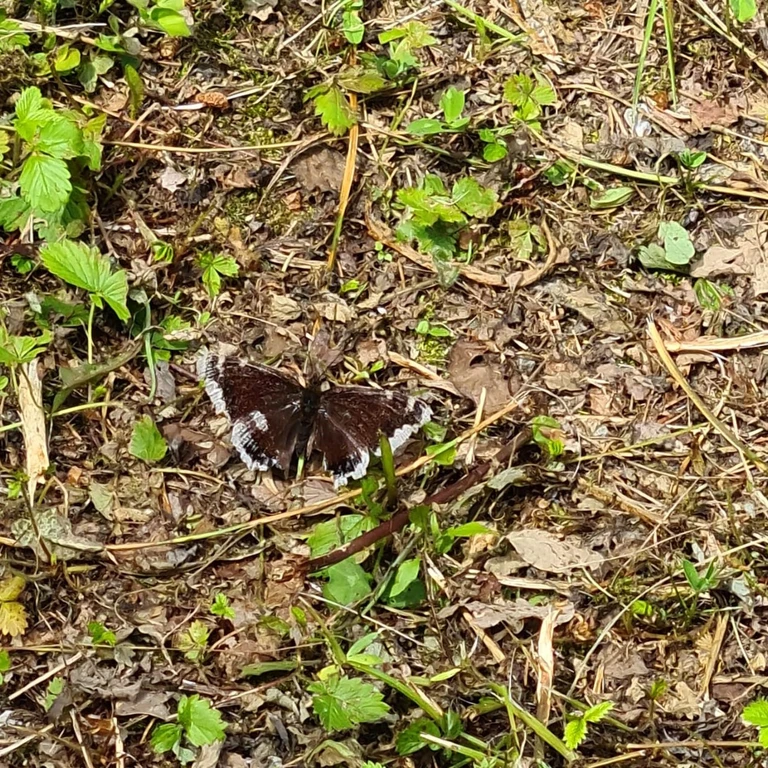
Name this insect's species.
Nymphalis antiopa
